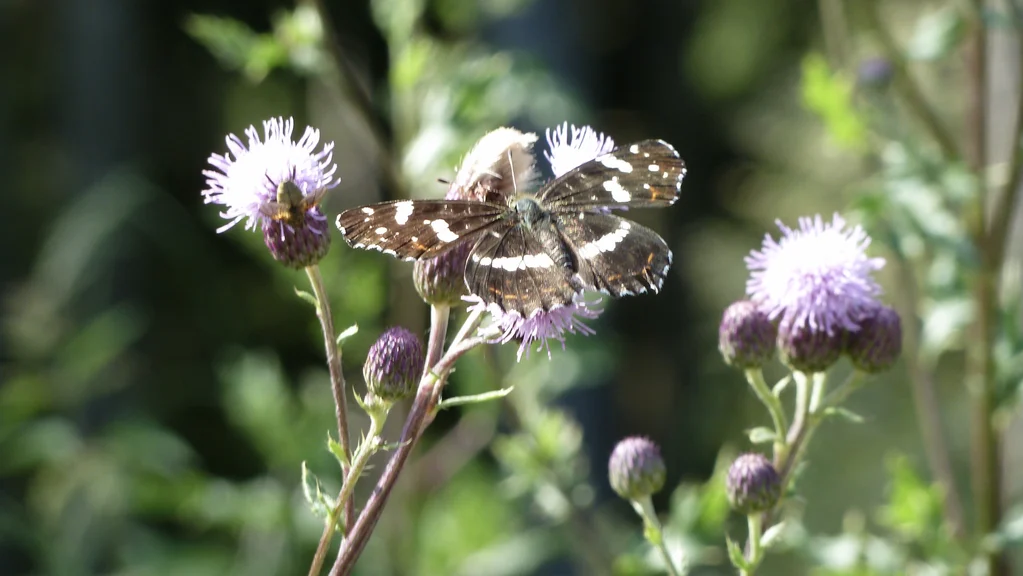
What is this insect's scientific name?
Araschnia levana
